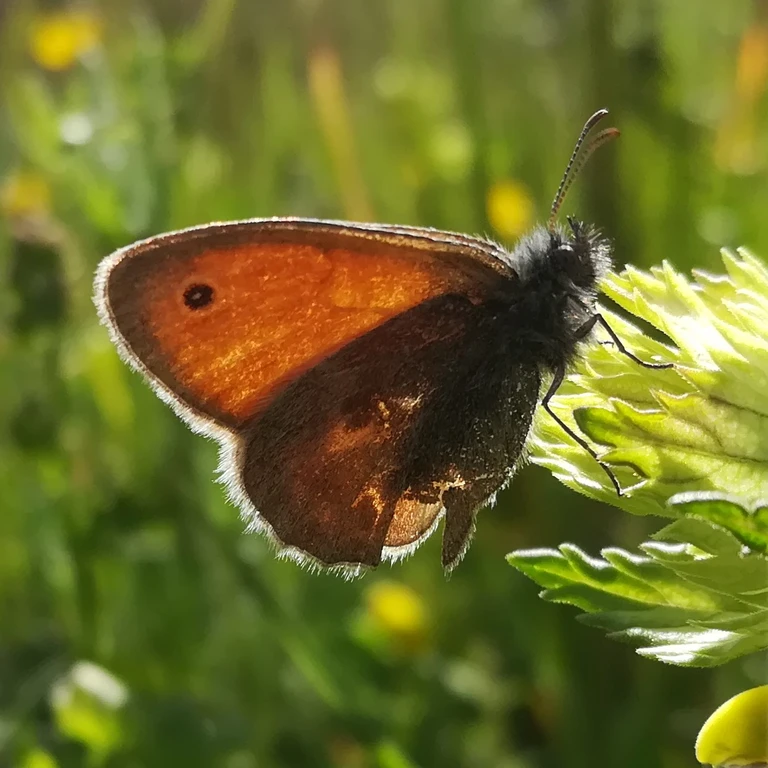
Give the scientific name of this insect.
Coenonympha pamphilus
